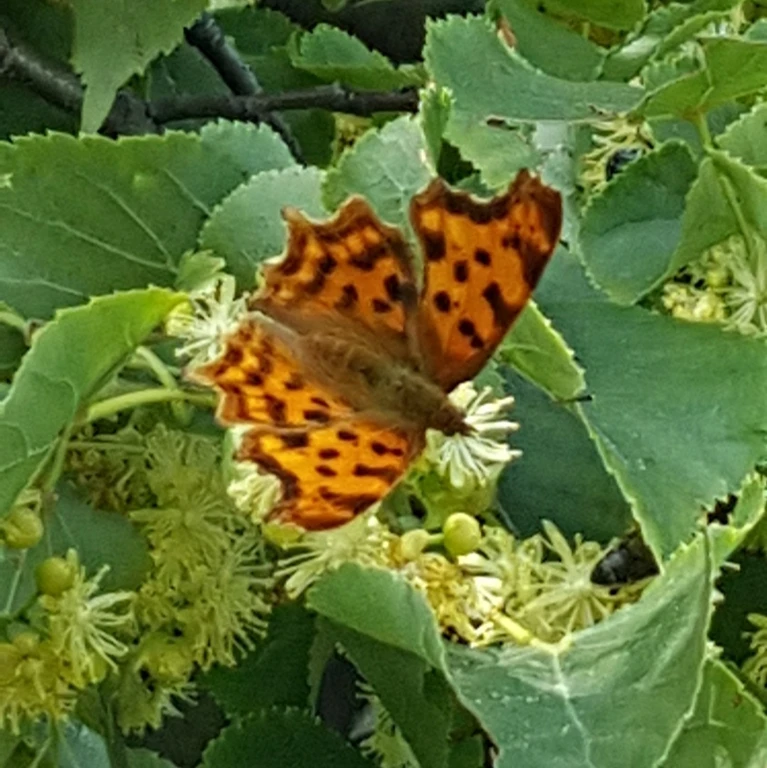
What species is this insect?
Polygonia c-album
